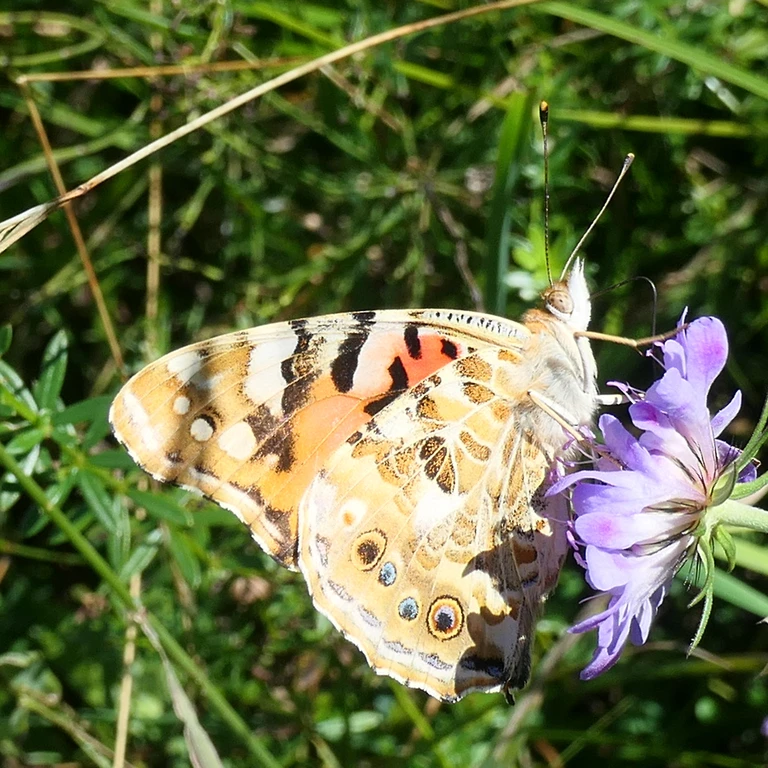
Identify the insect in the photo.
Vanessa cardui
